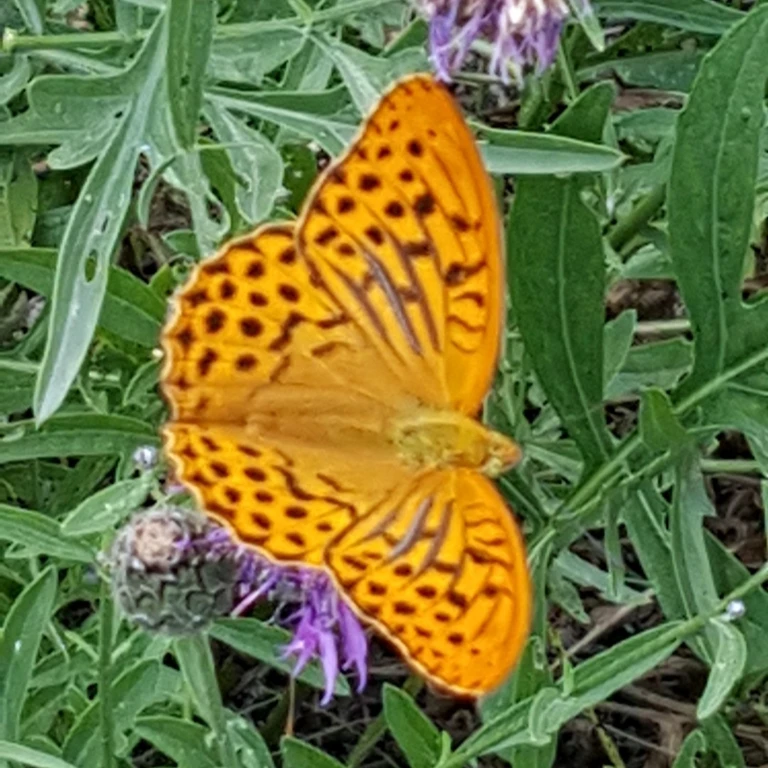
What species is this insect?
Argynnis paphia
